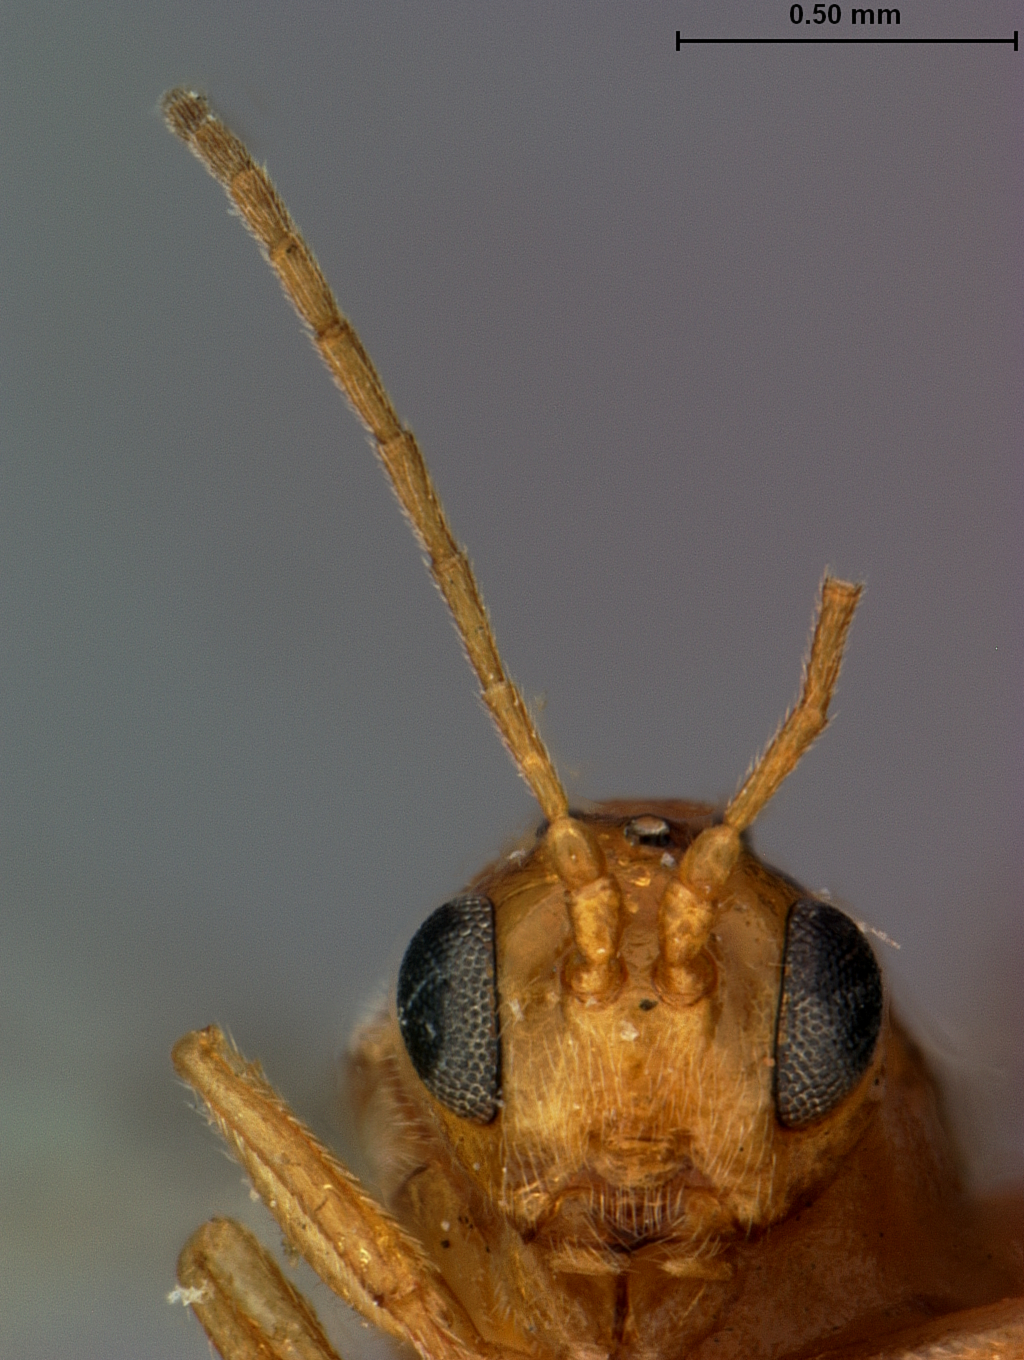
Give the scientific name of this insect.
Diplolepis sessilis
